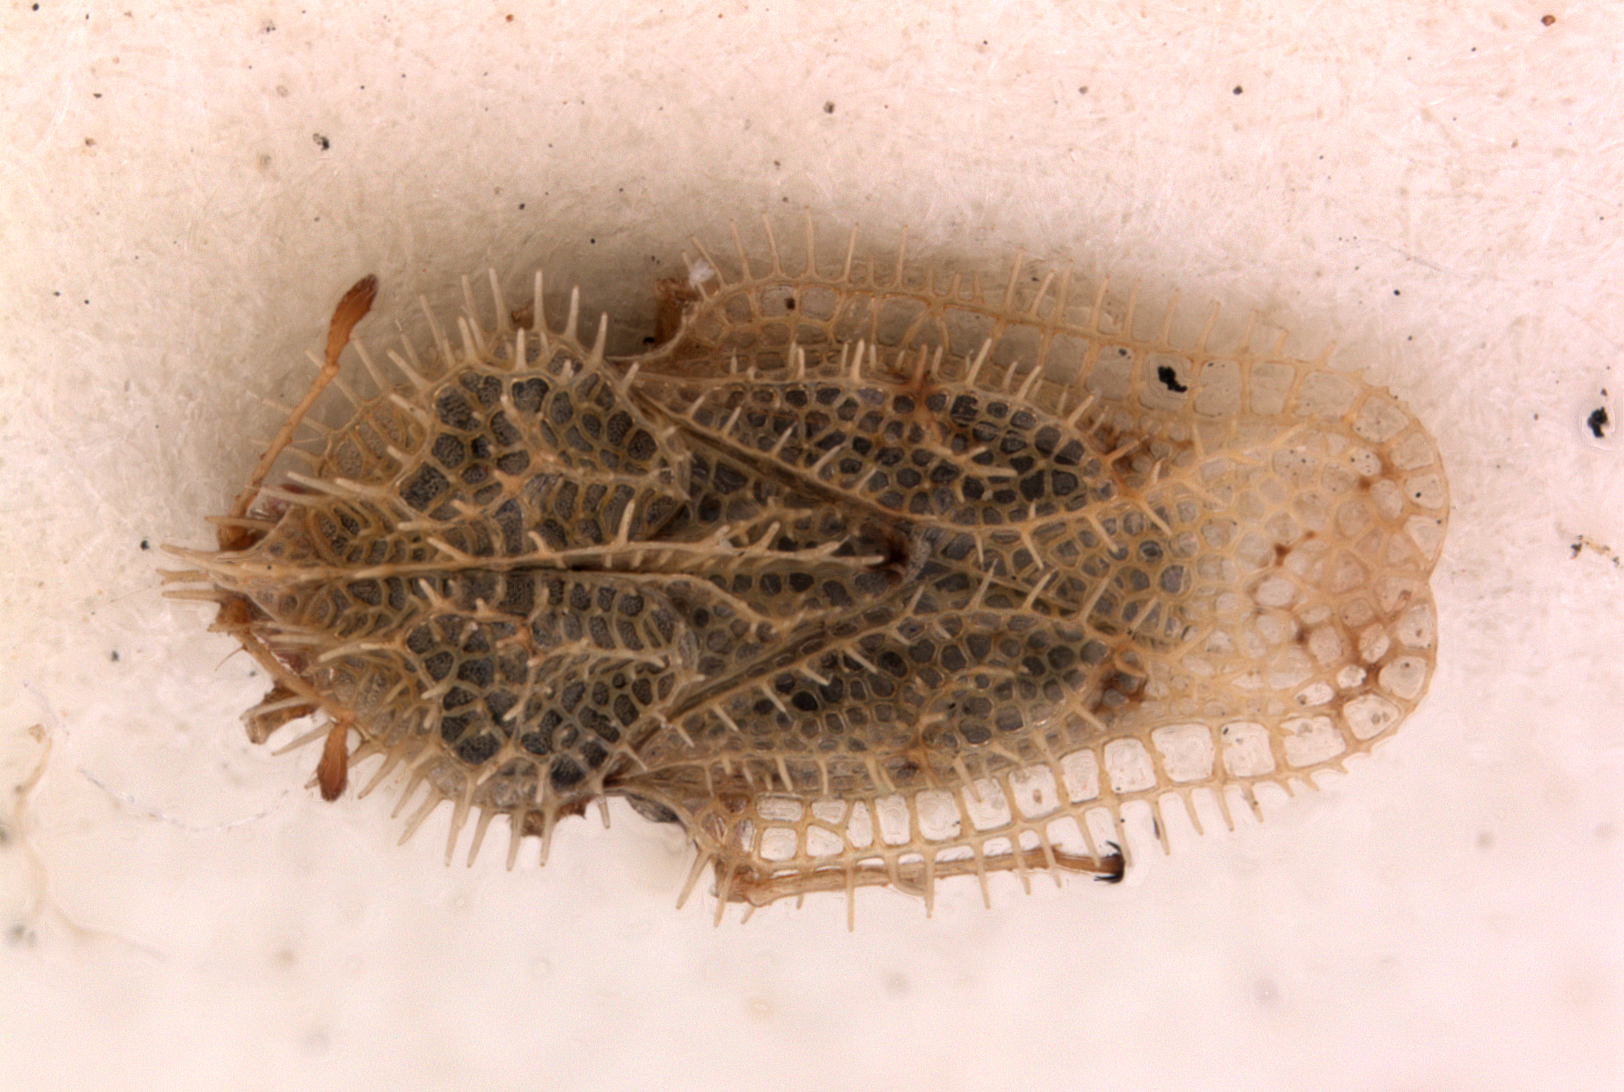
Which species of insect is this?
Urentius maculatus
